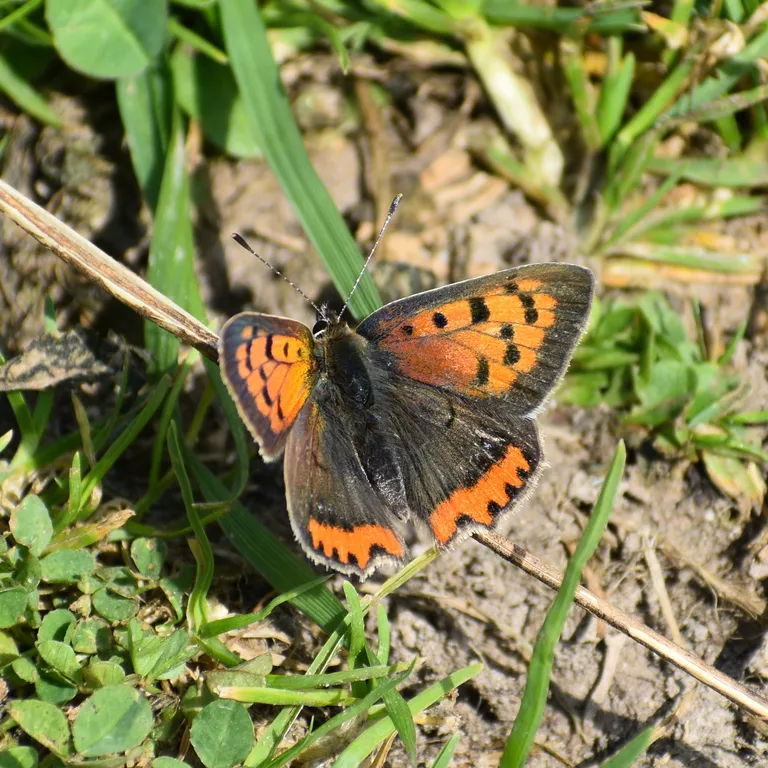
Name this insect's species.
Lycaena phlaeas
